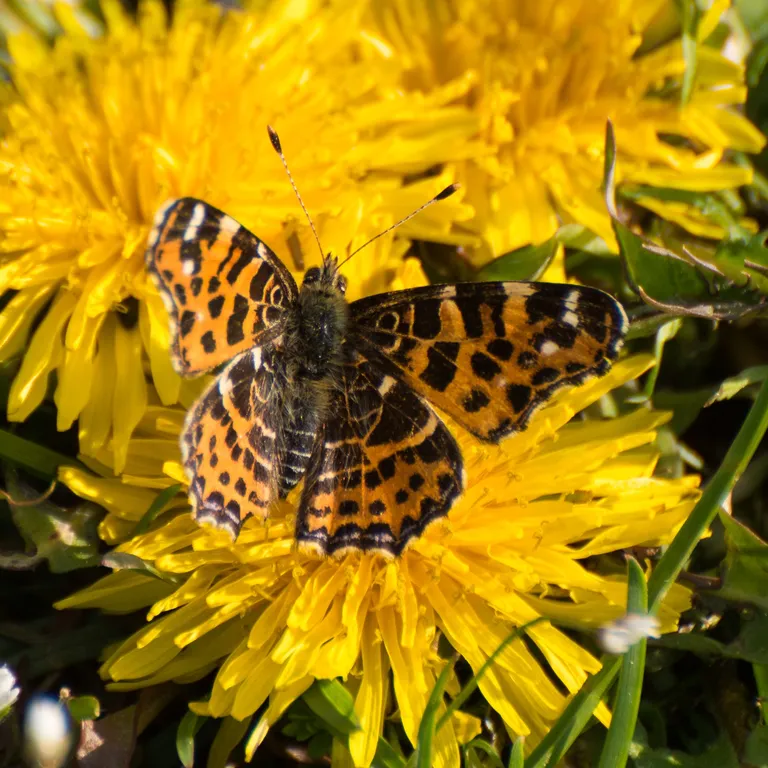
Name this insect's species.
Araschnia levana
